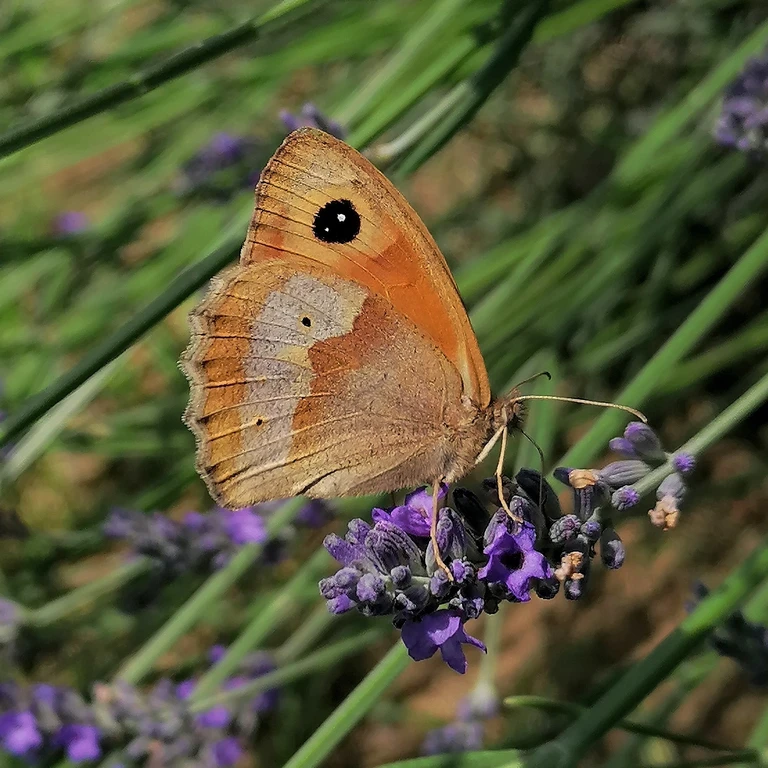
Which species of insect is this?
Maniola jurtina
